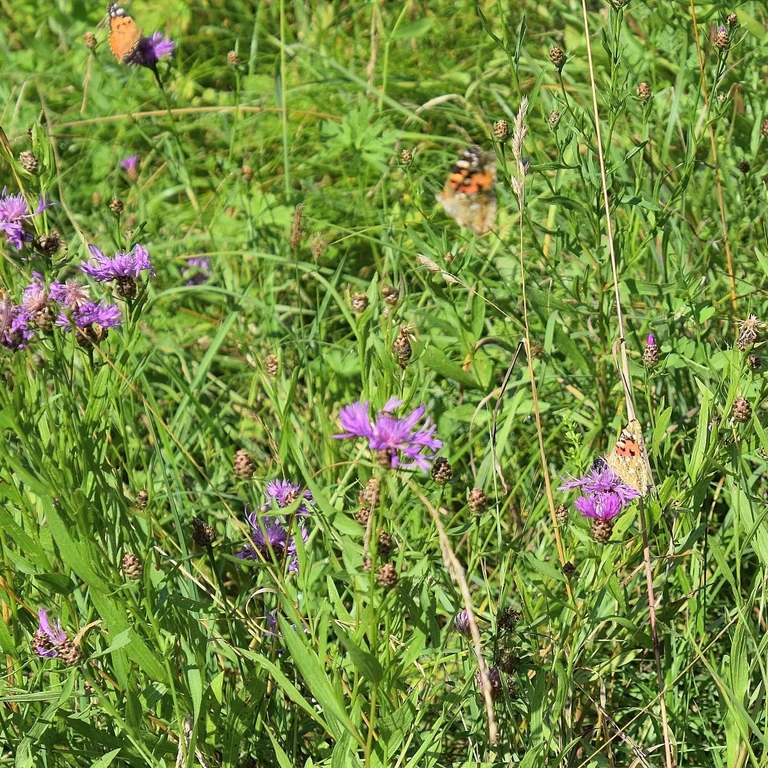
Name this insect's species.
Vanessa cardui
